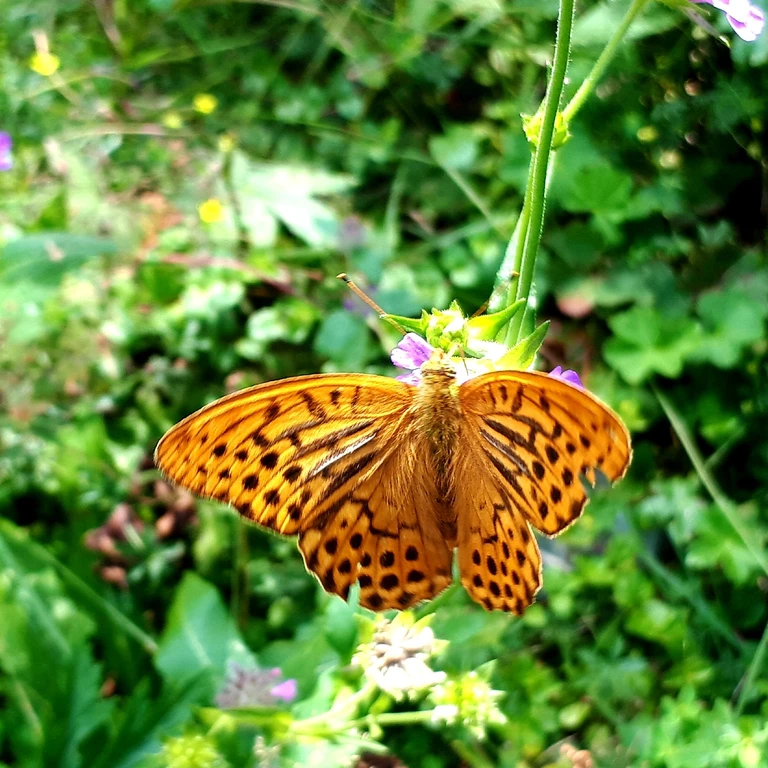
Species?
Argynnis paphia
